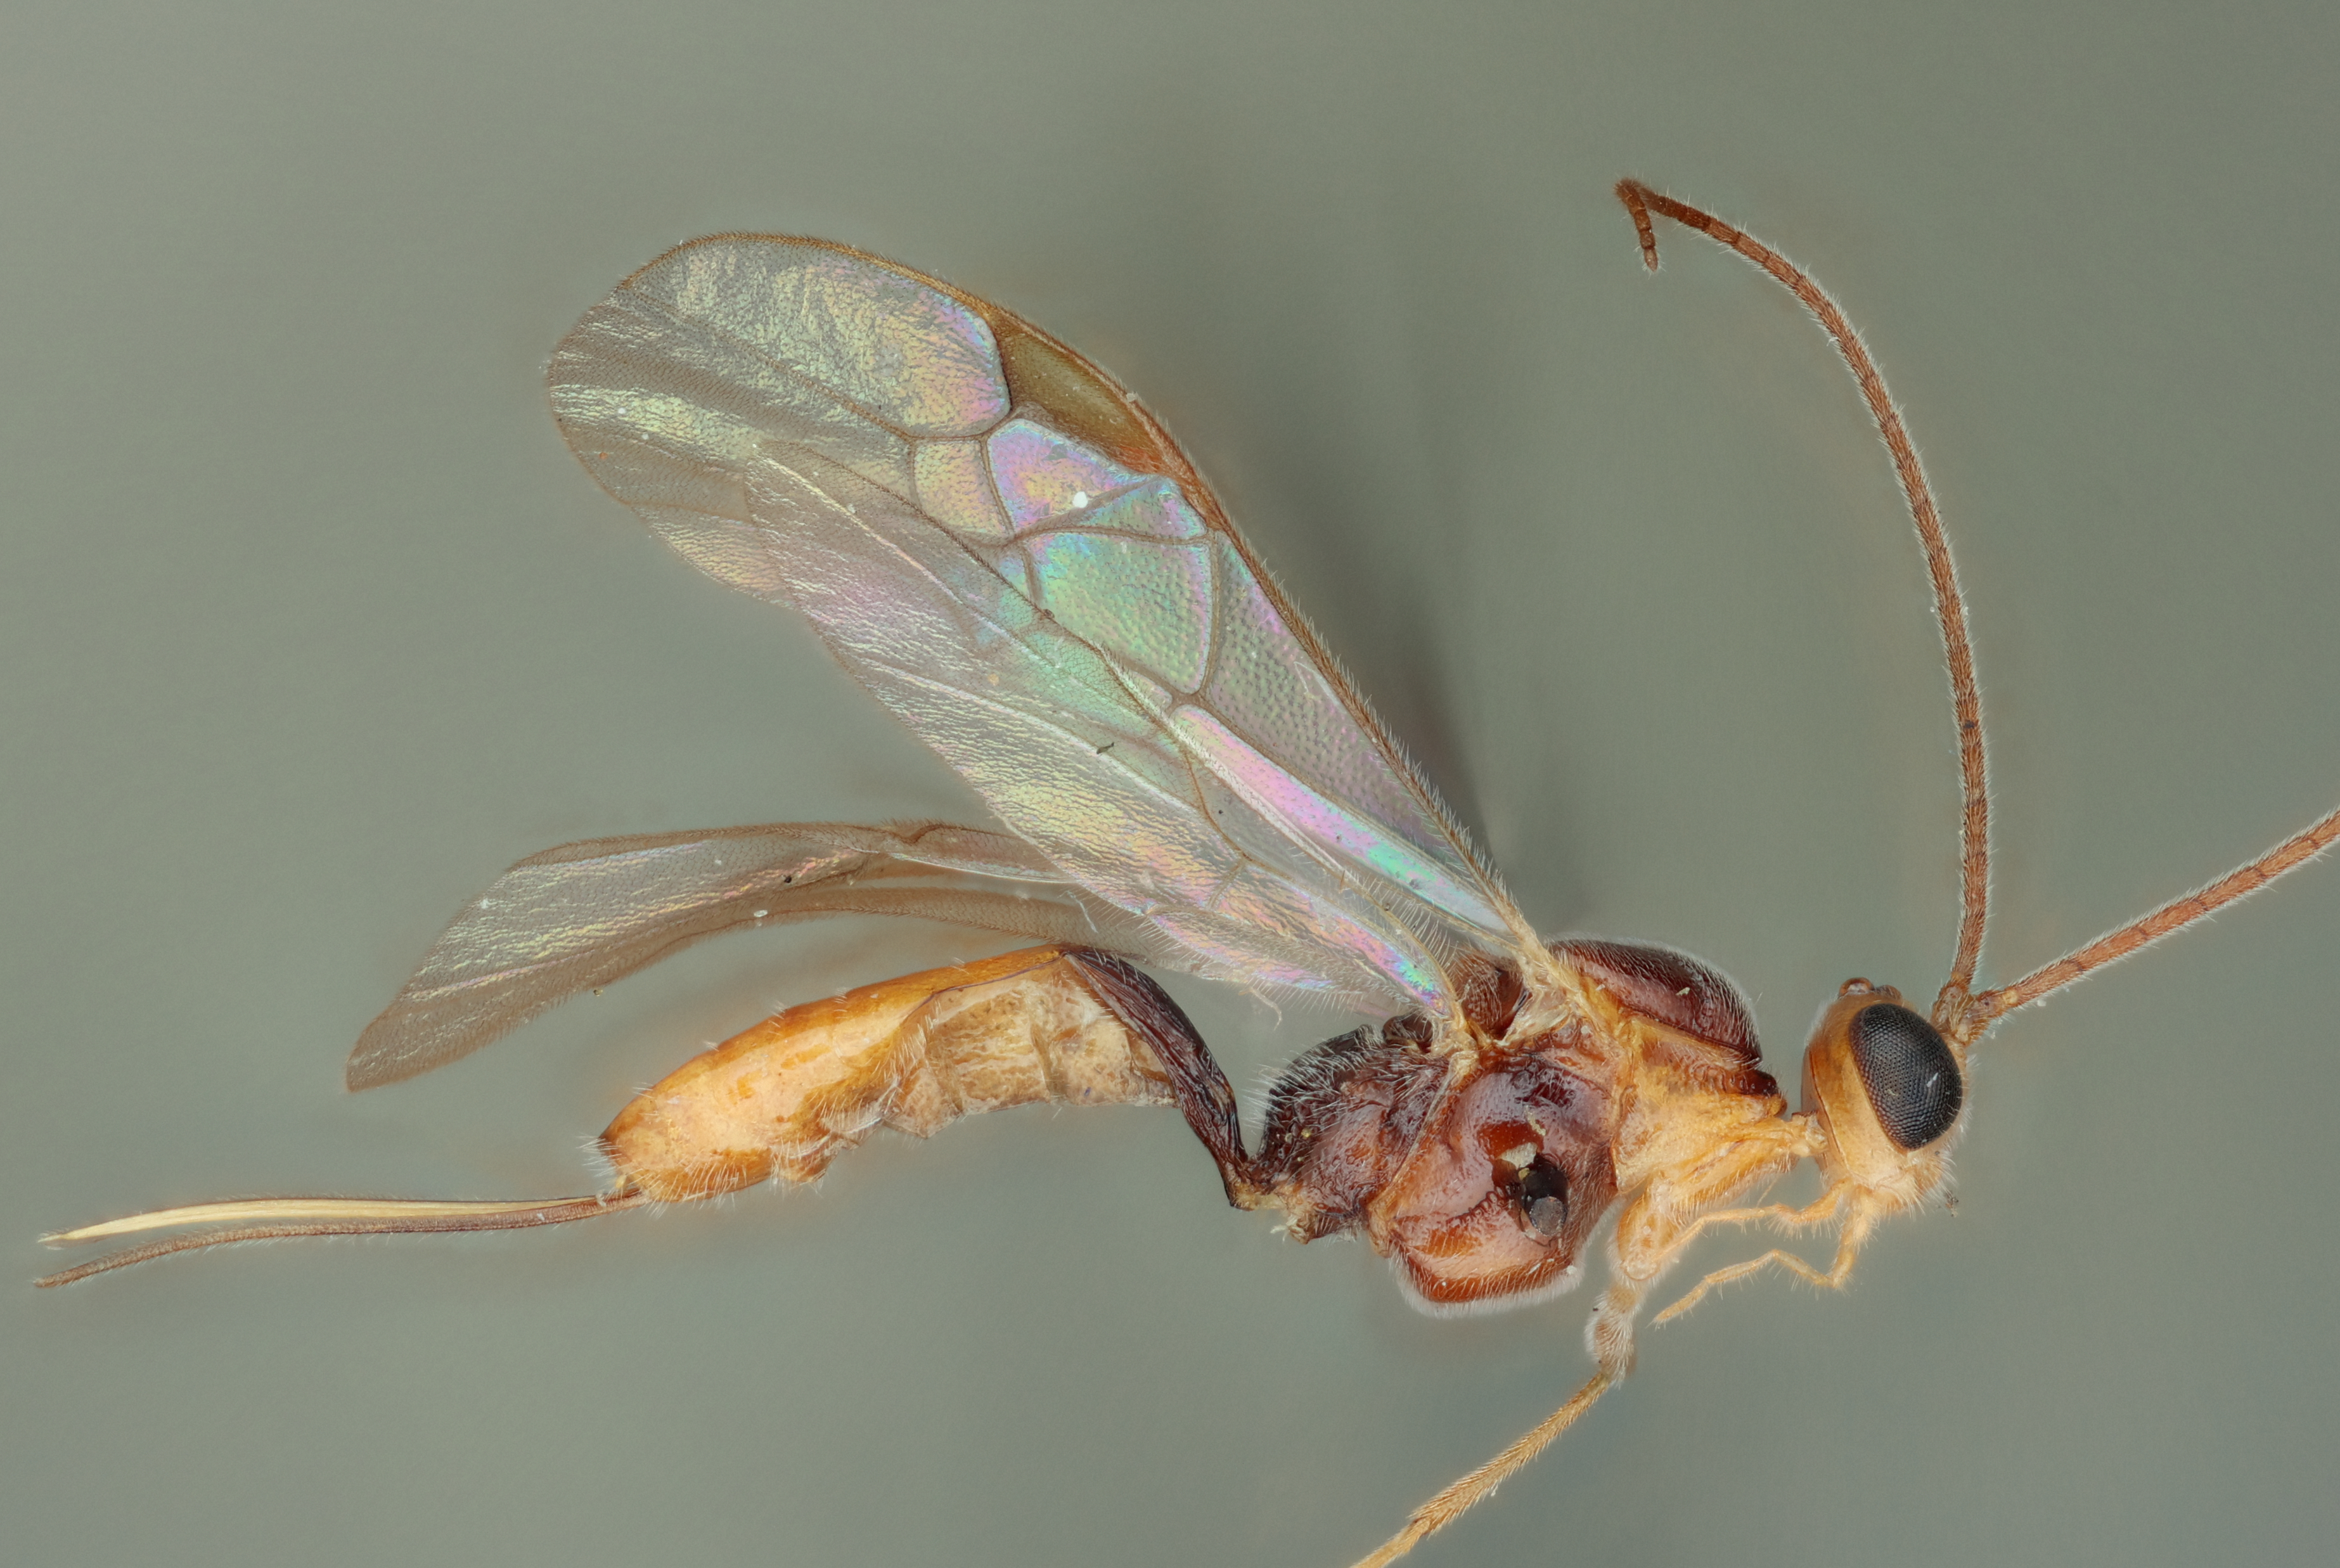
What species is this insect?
Meteorus argyrotaeniae
